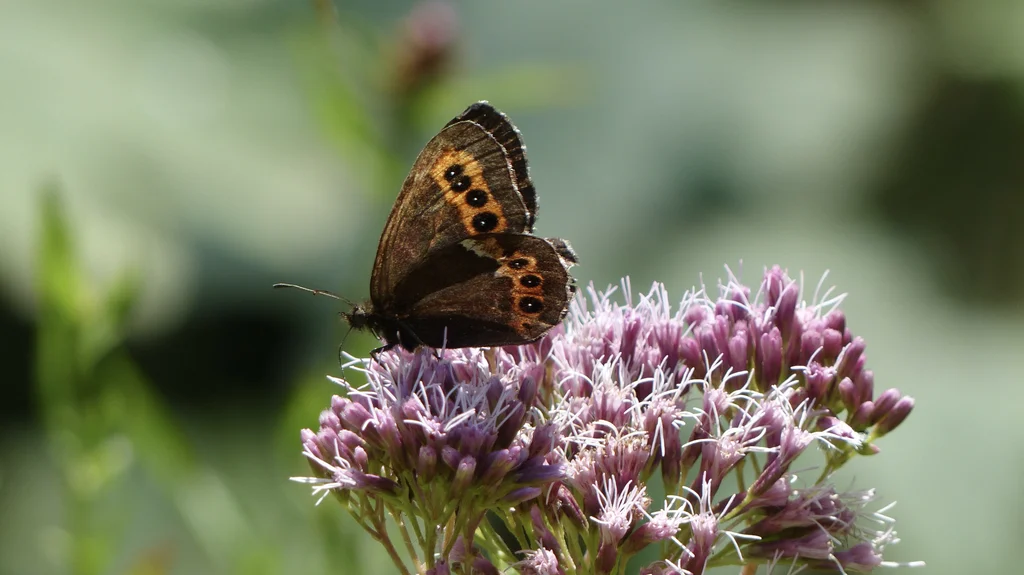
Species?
Erebia ligea
